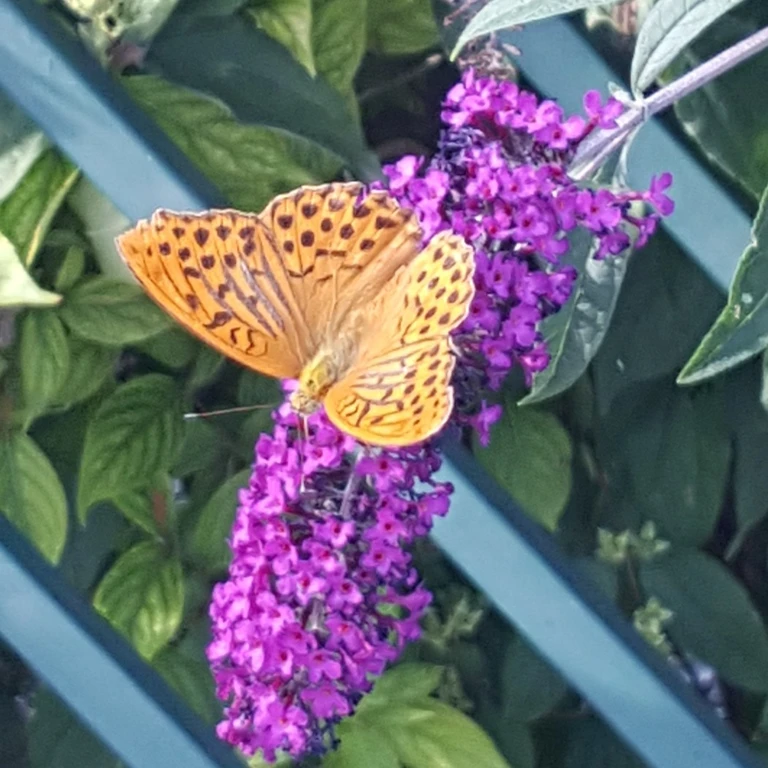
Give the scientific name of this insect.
Argynnis paphia
